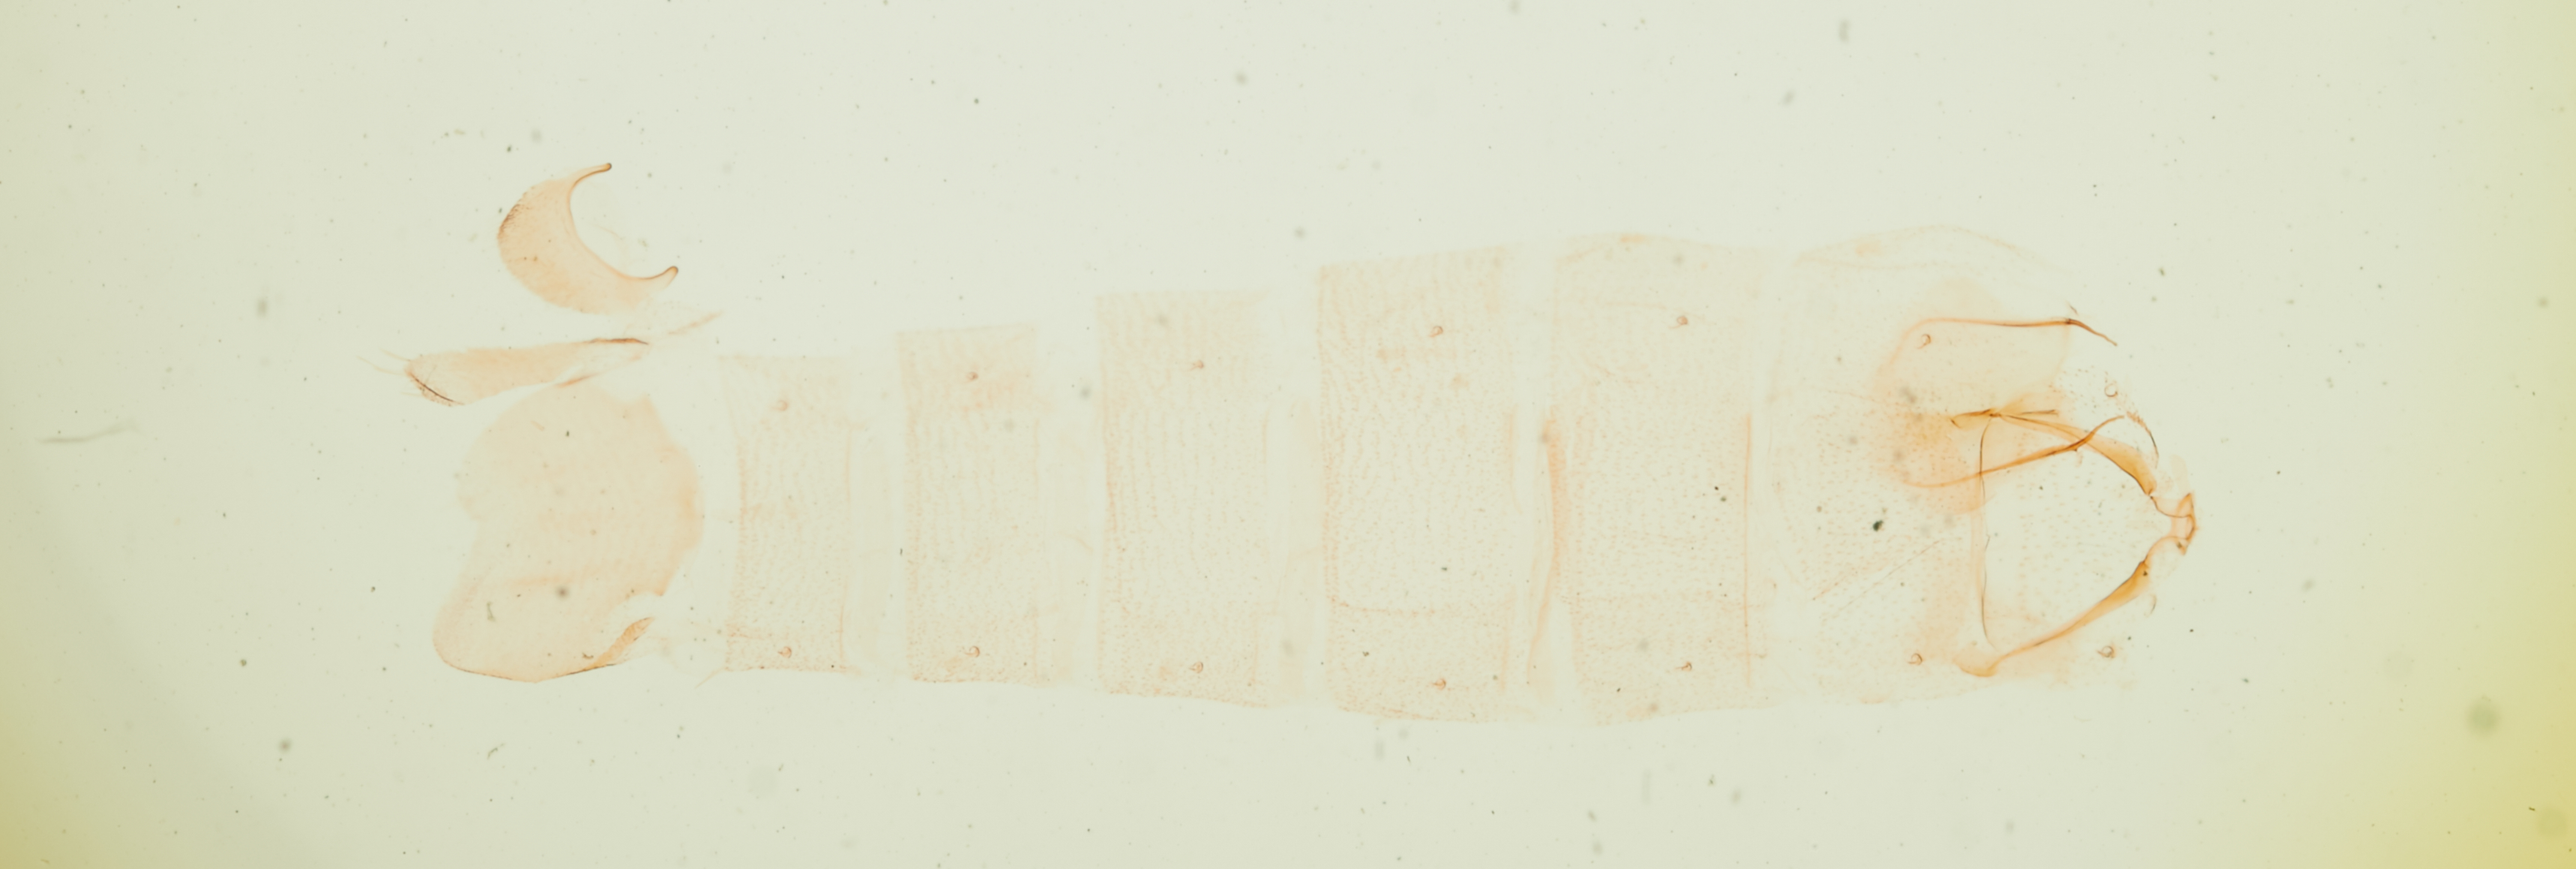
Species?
Chionodes nanodella (also Gelechia nanodella)
